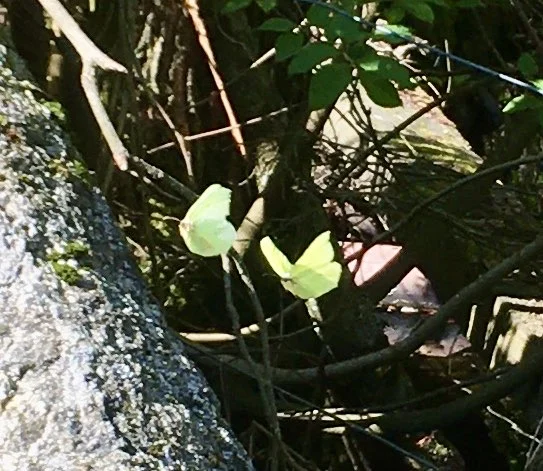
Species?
Gonepteryx rhamni
